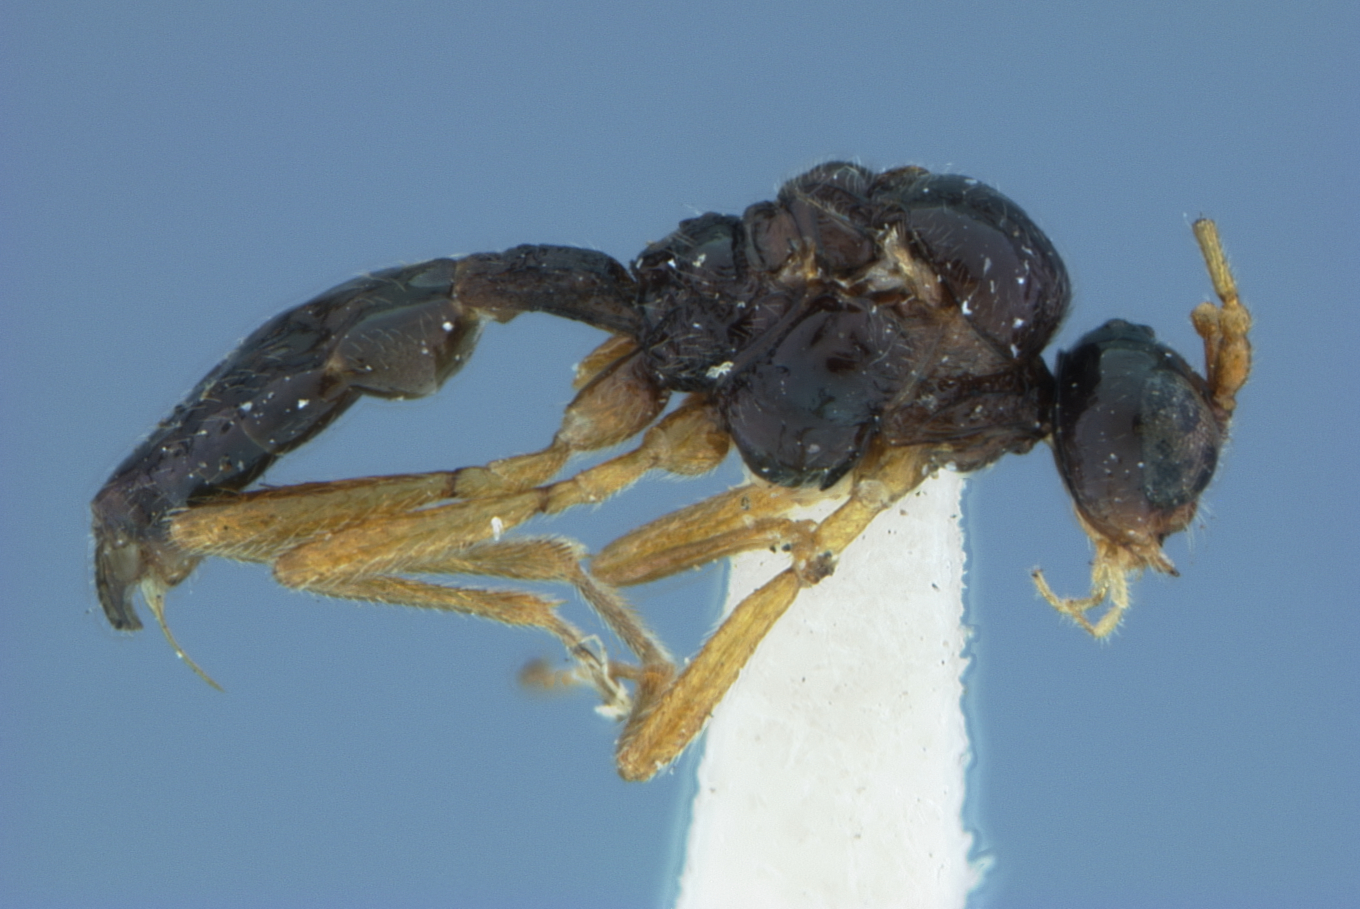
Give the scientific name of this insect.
Aphidius paulensis
